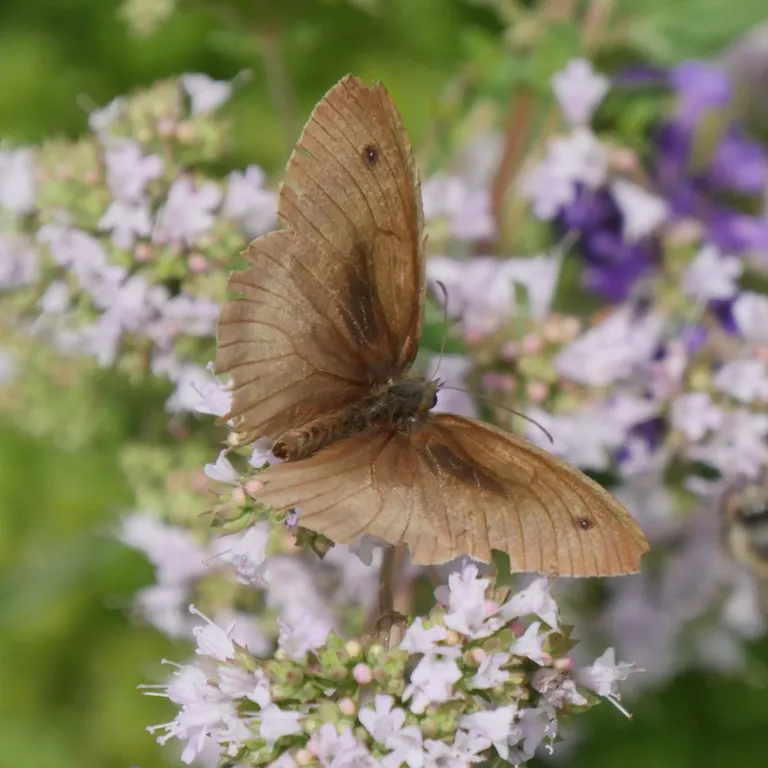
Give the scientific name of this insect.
Maniola jurtina
